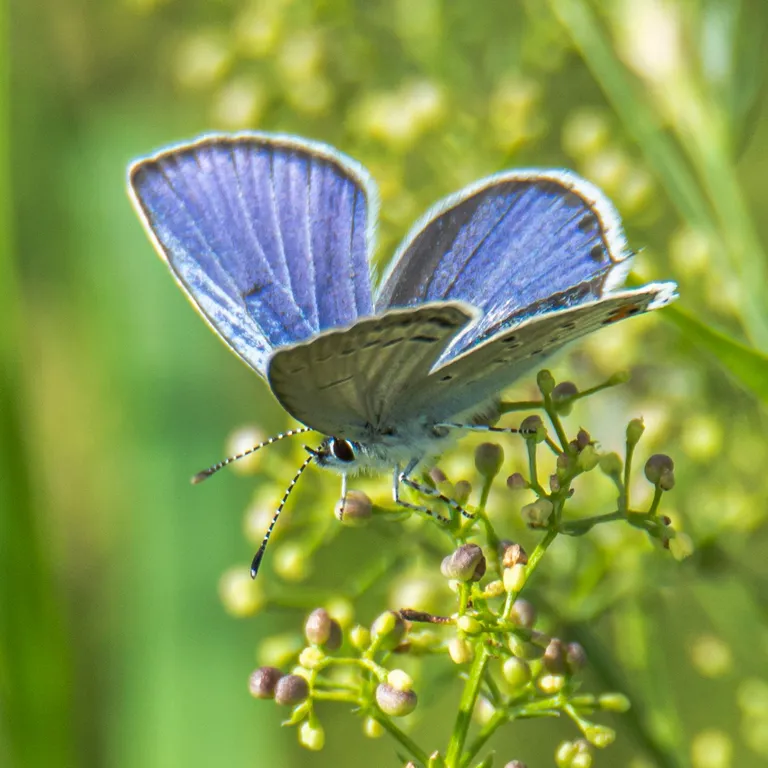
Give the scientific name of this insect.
Cupido argiades (also Elkalyce argiades)
